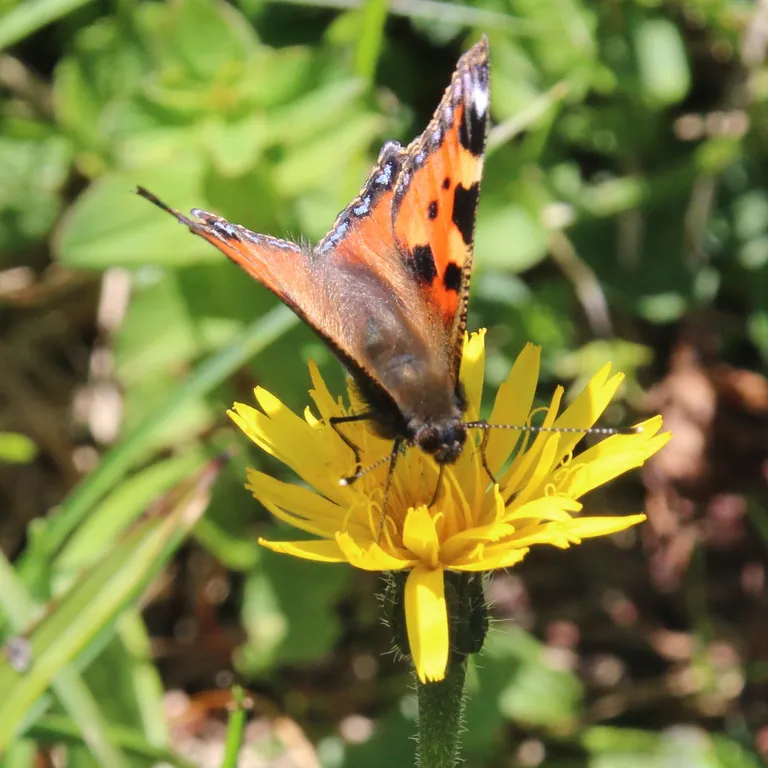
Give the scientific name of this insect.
Aglais urticae
